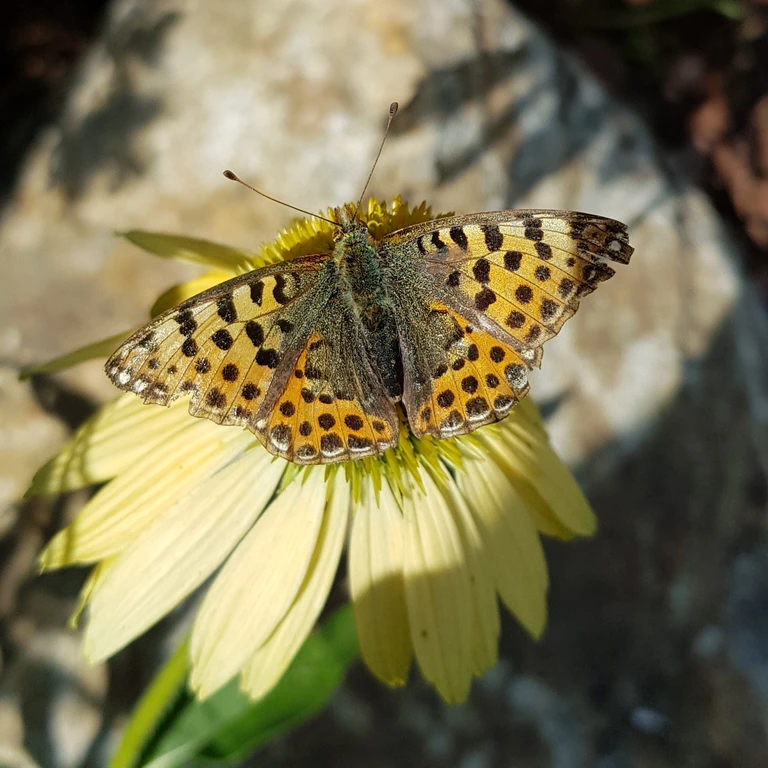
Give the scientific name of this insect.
Issoria lathonia
